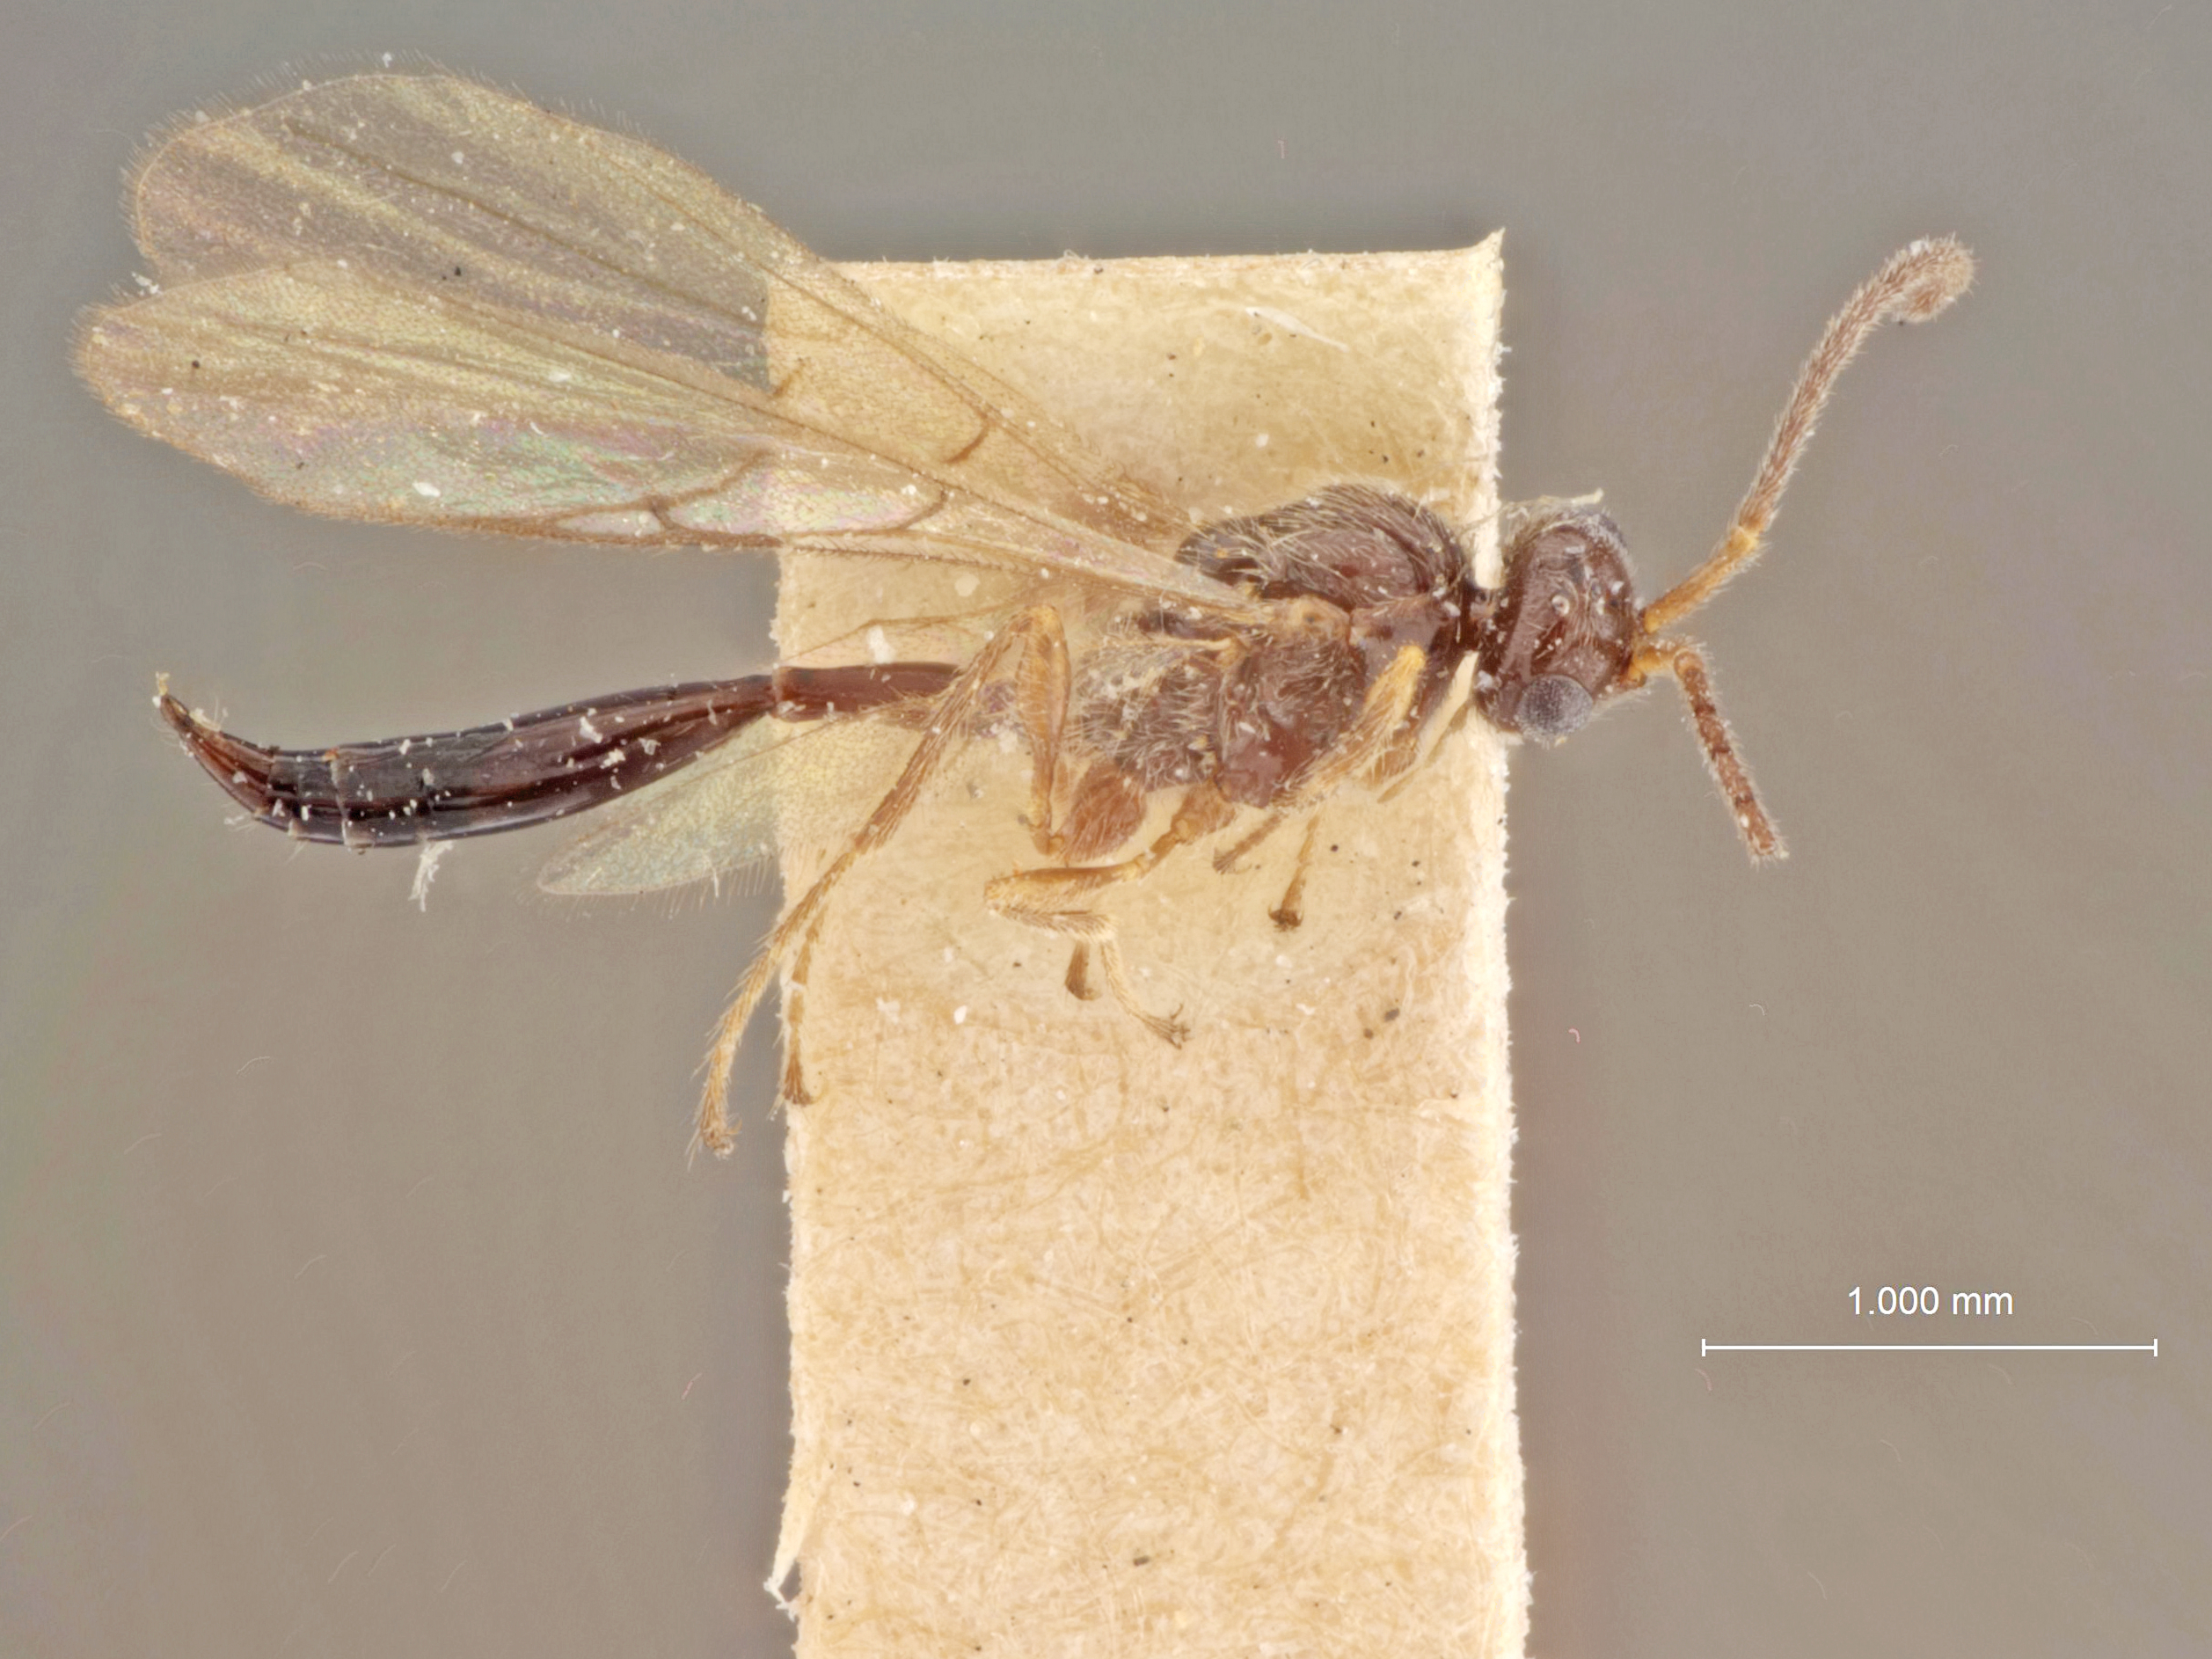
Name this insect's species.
Stylidolon politum
